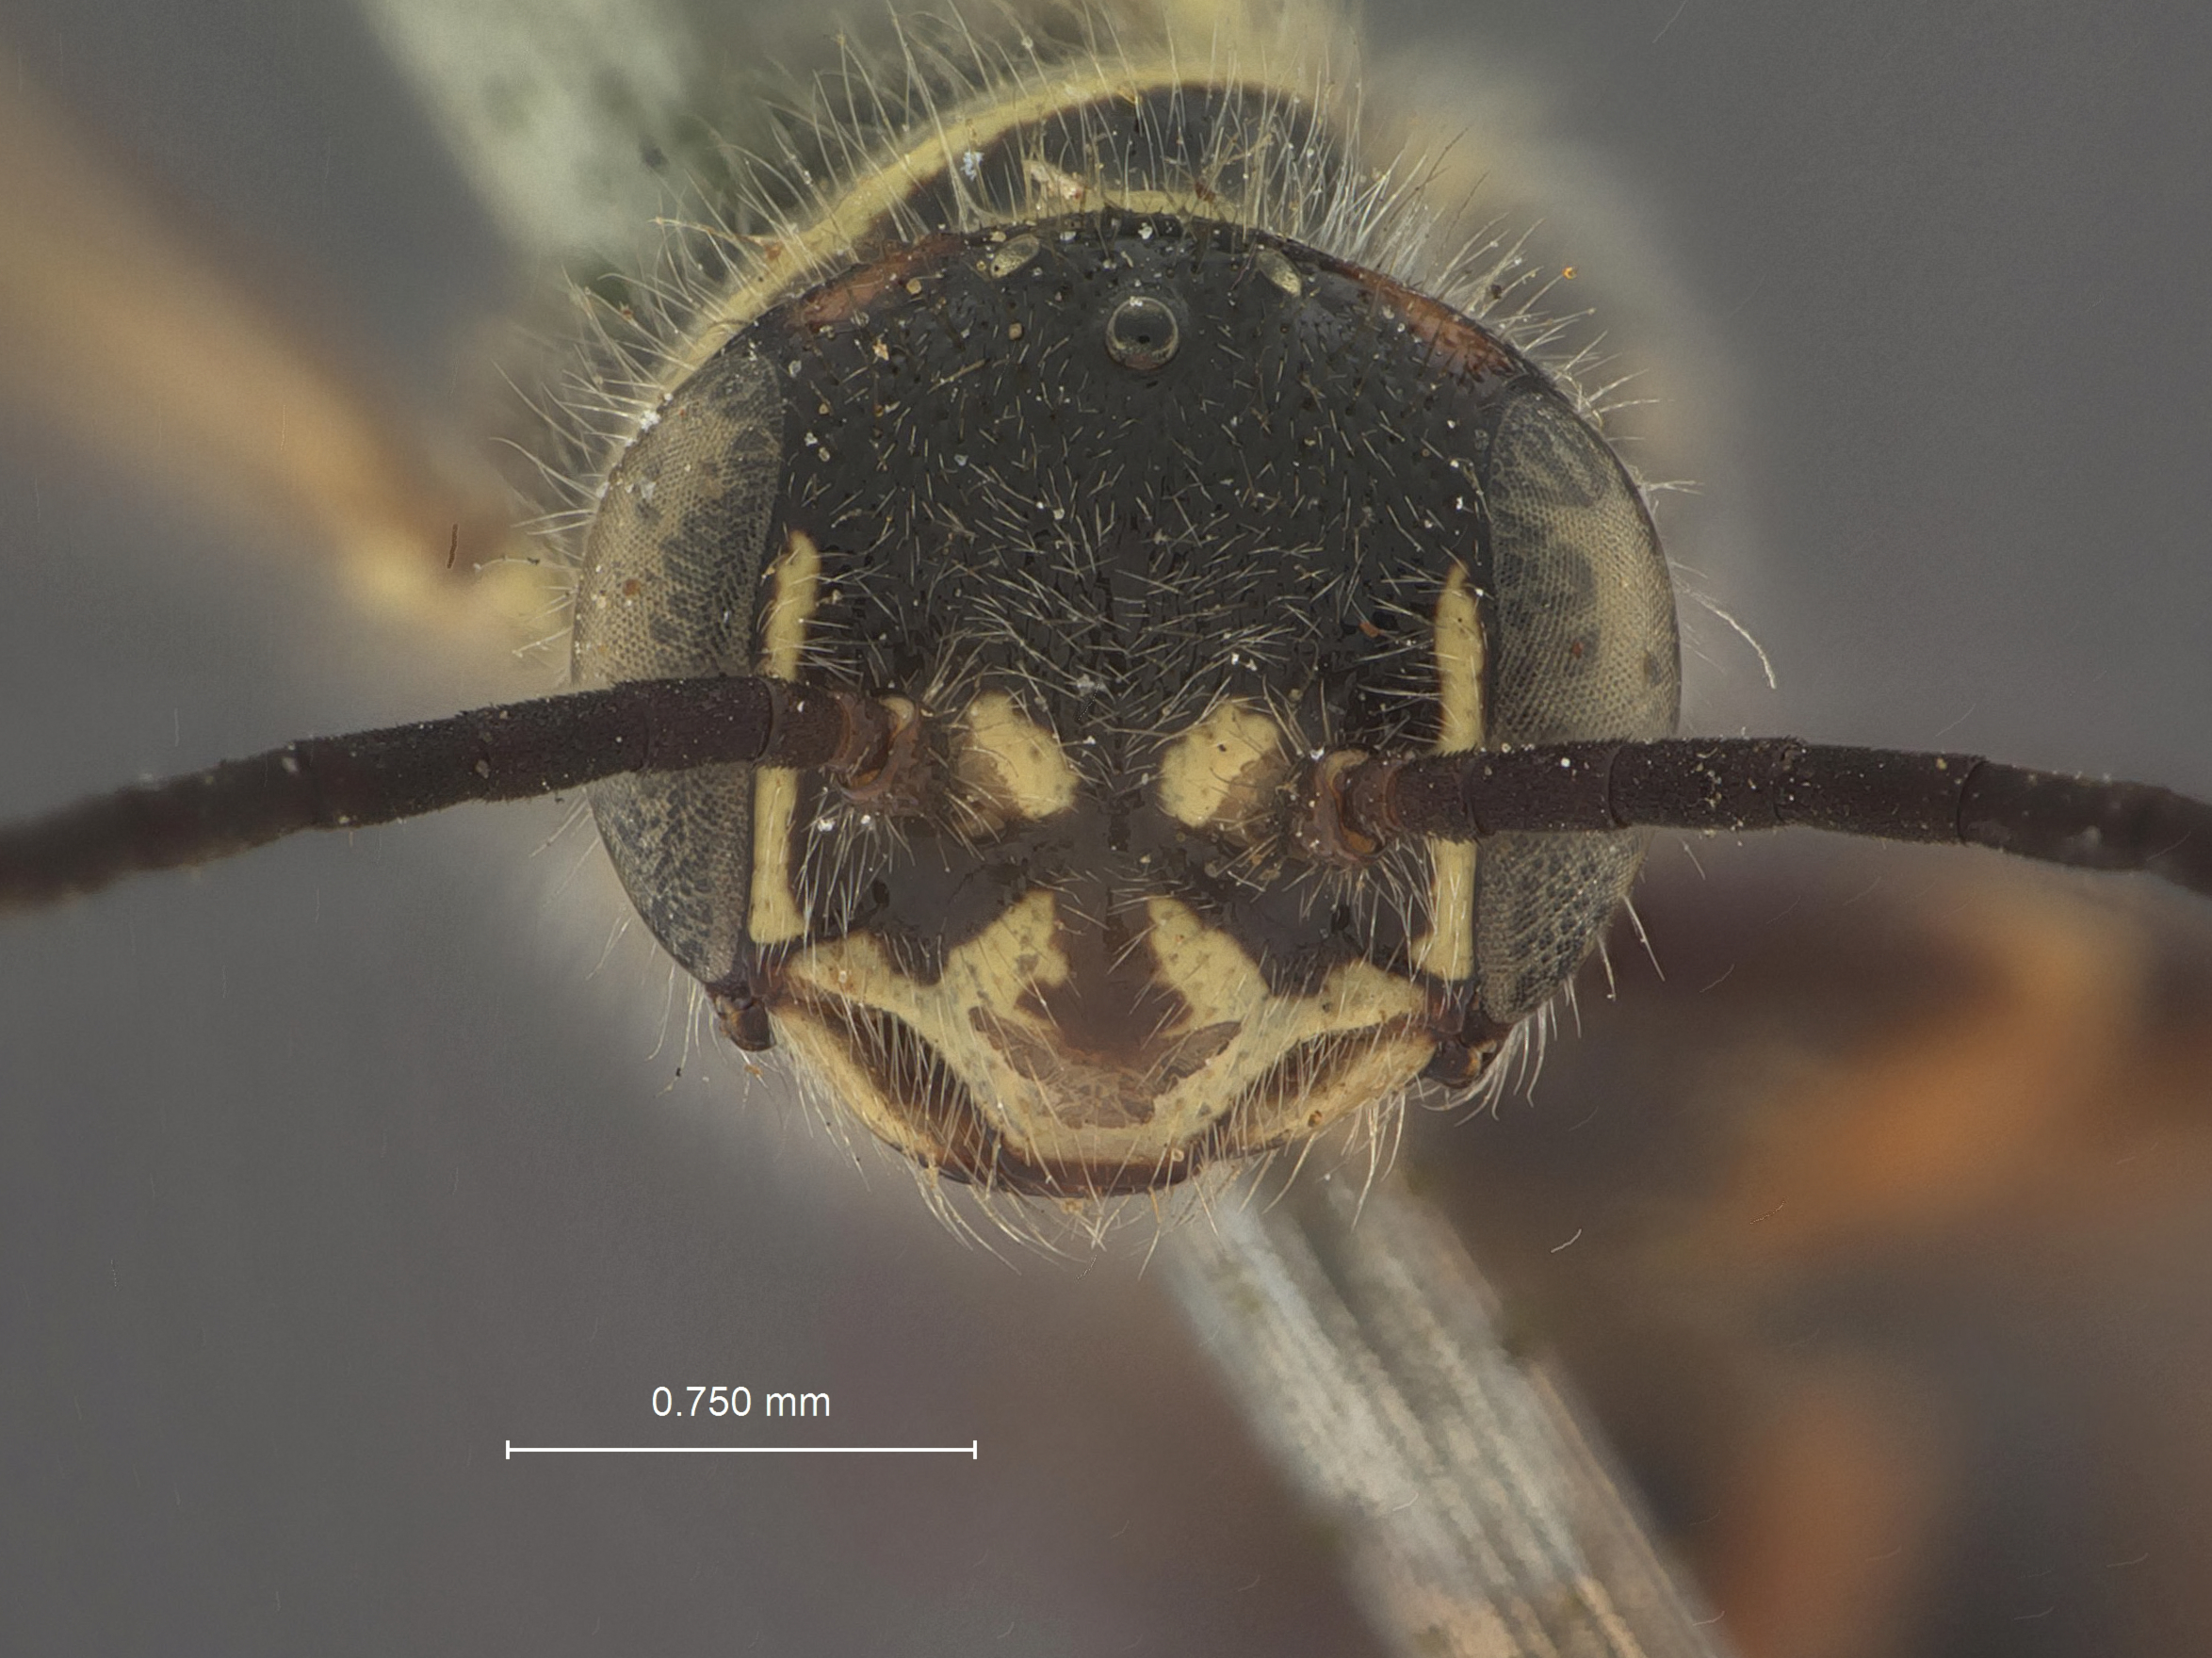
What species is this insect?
Aeolothynnus multiguttatus
